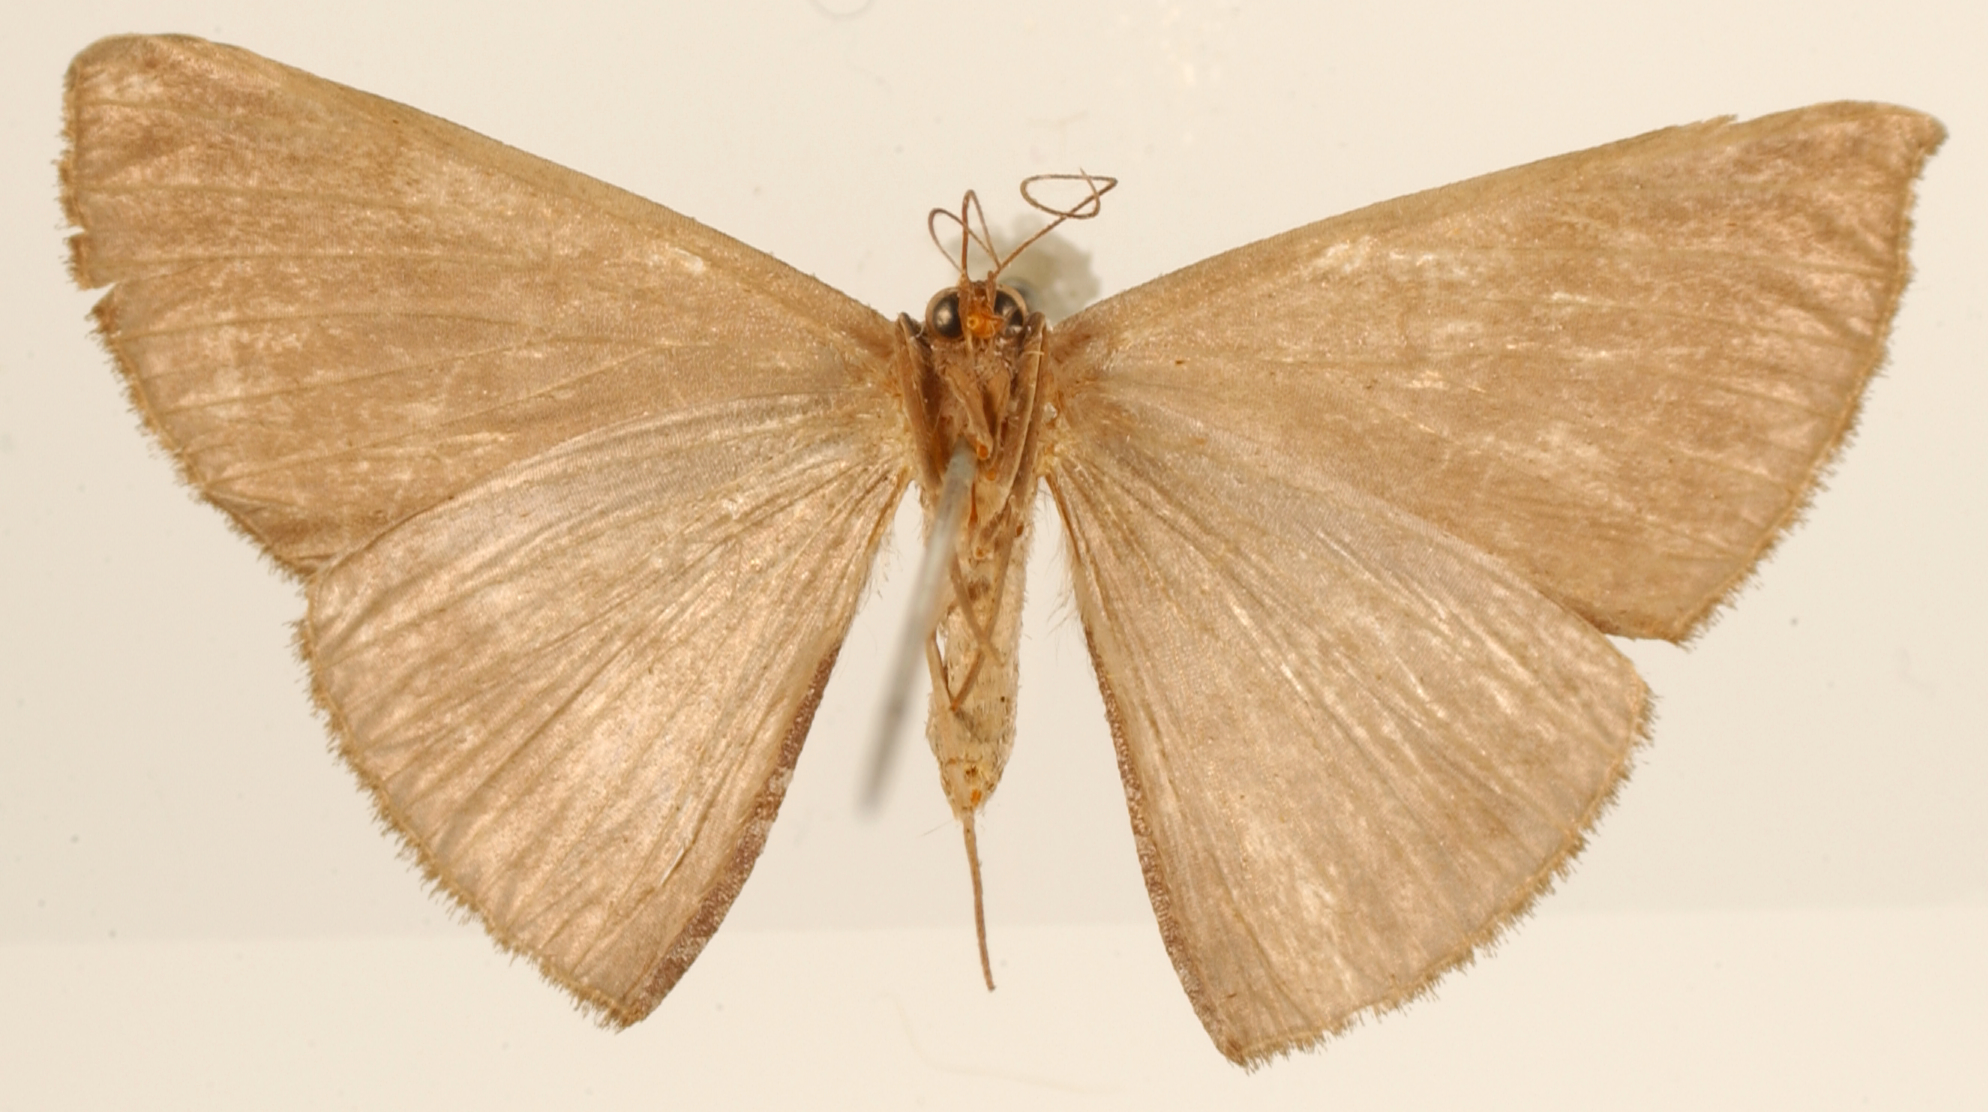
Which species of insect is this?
Dolichoneura squalida
